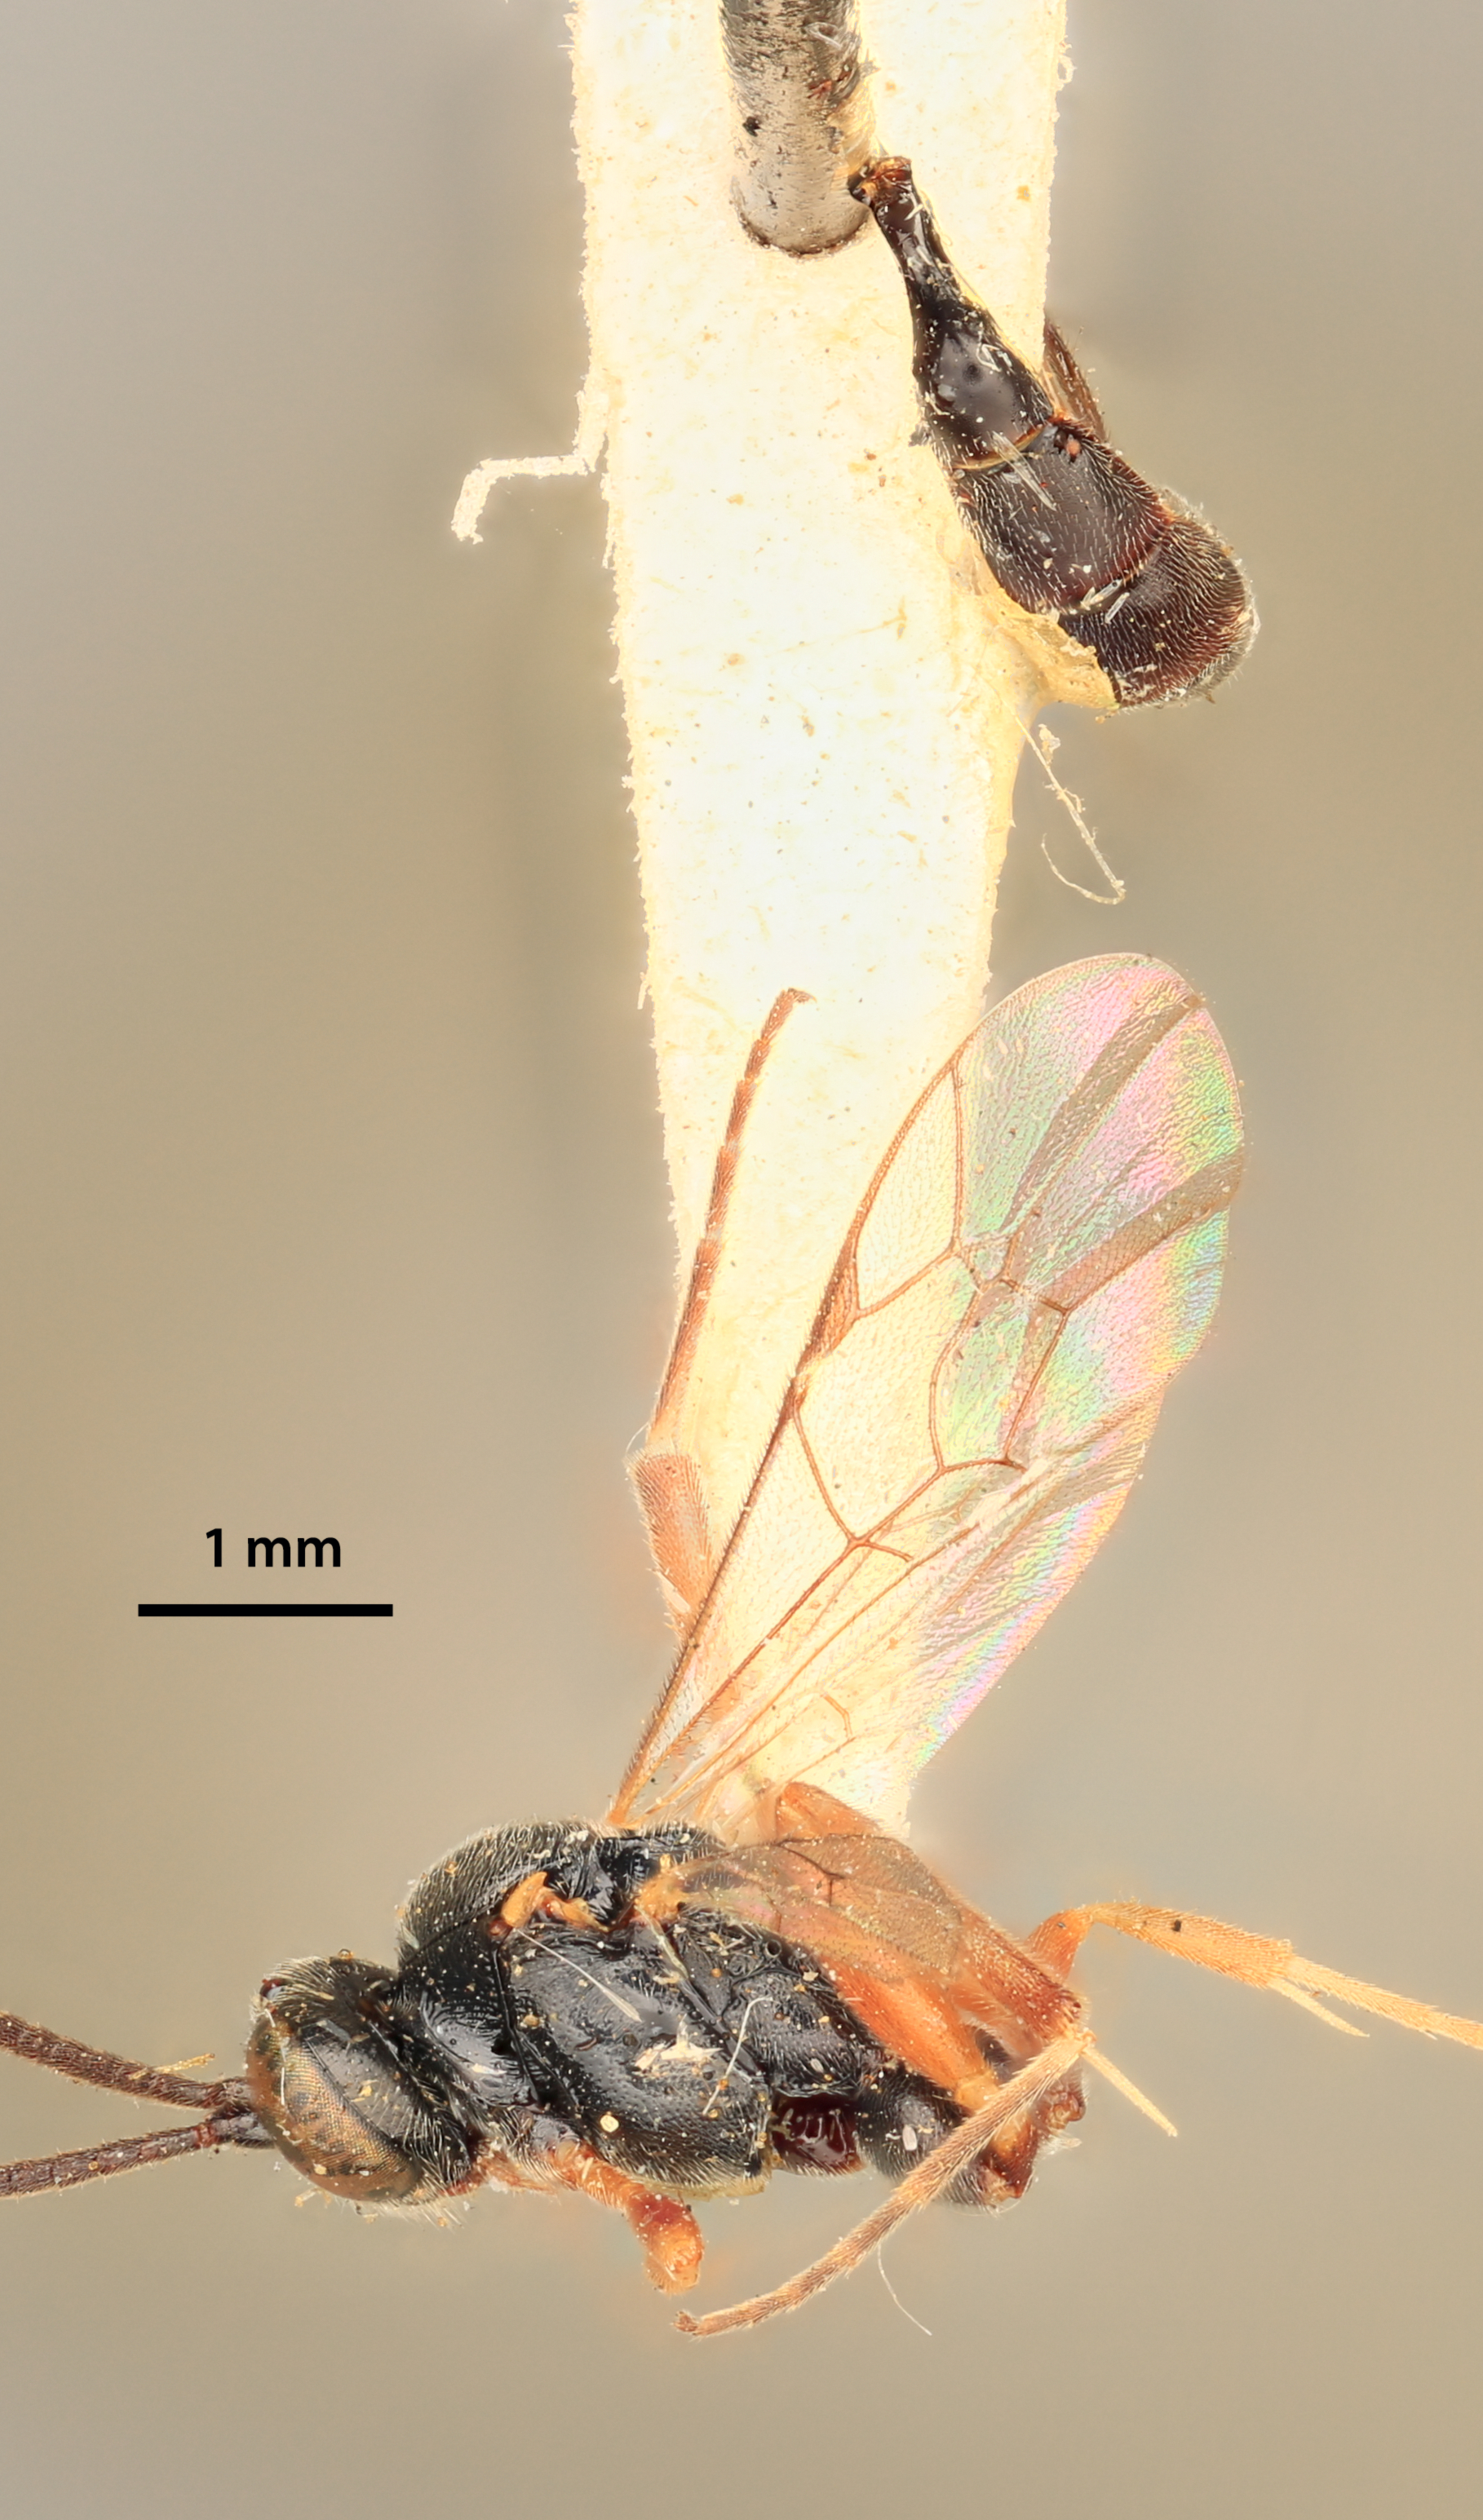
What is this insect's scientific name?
Sagaritis patsuiketorum
